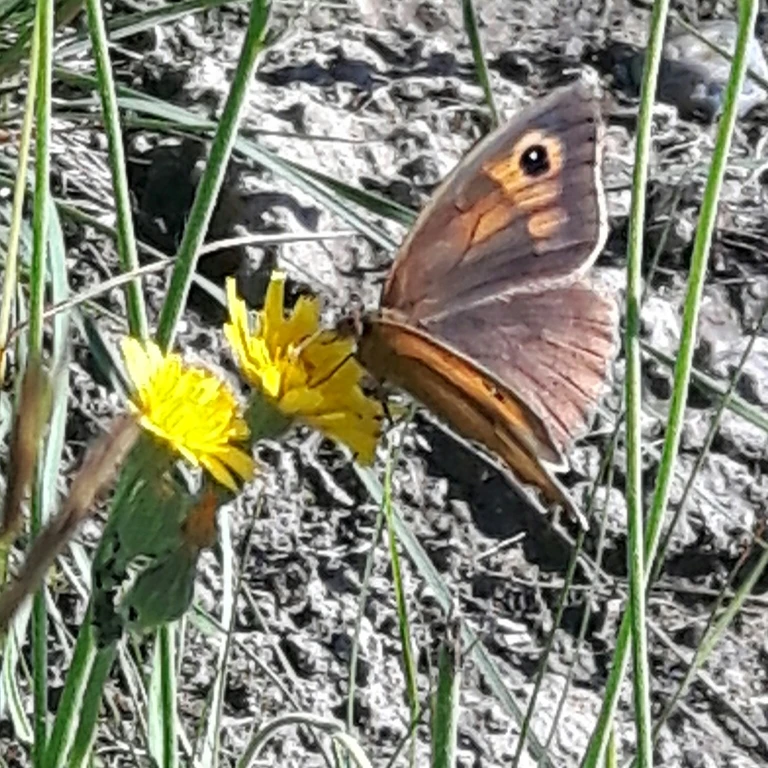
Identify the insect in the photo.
Maniola jurtina
